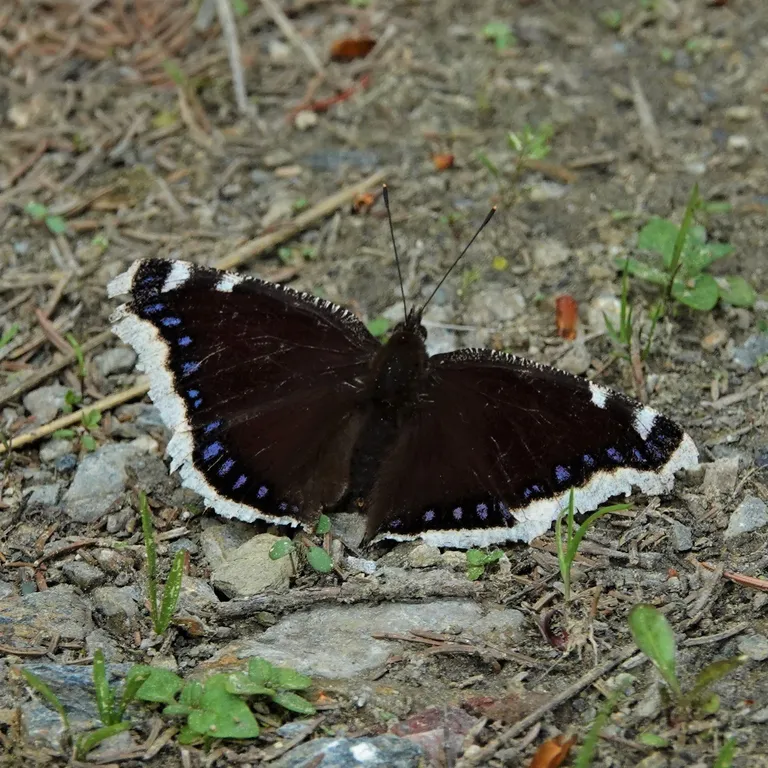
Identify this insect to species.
Nymphalis antiopa
